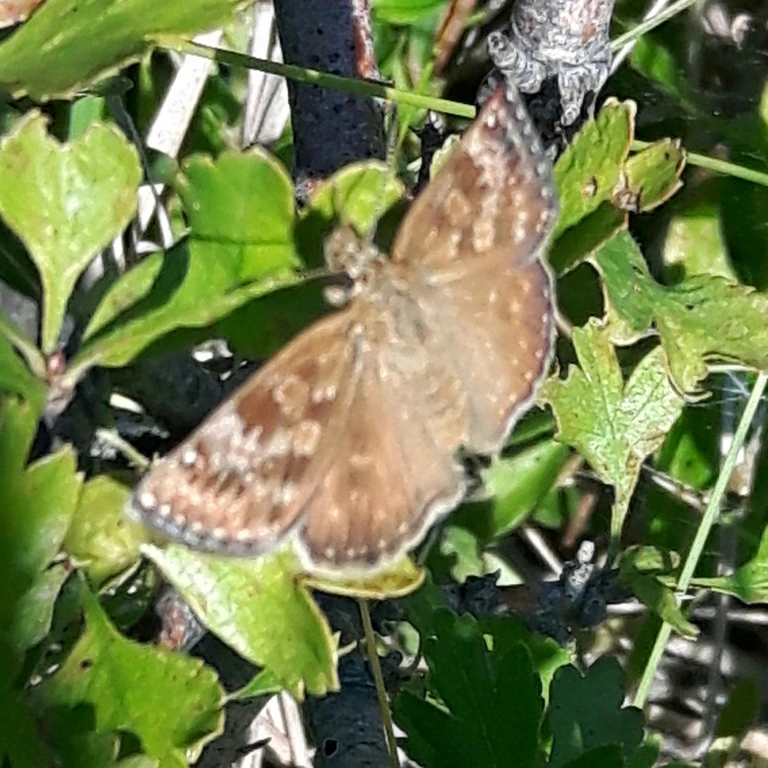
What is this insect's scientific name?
Erynnis tages
